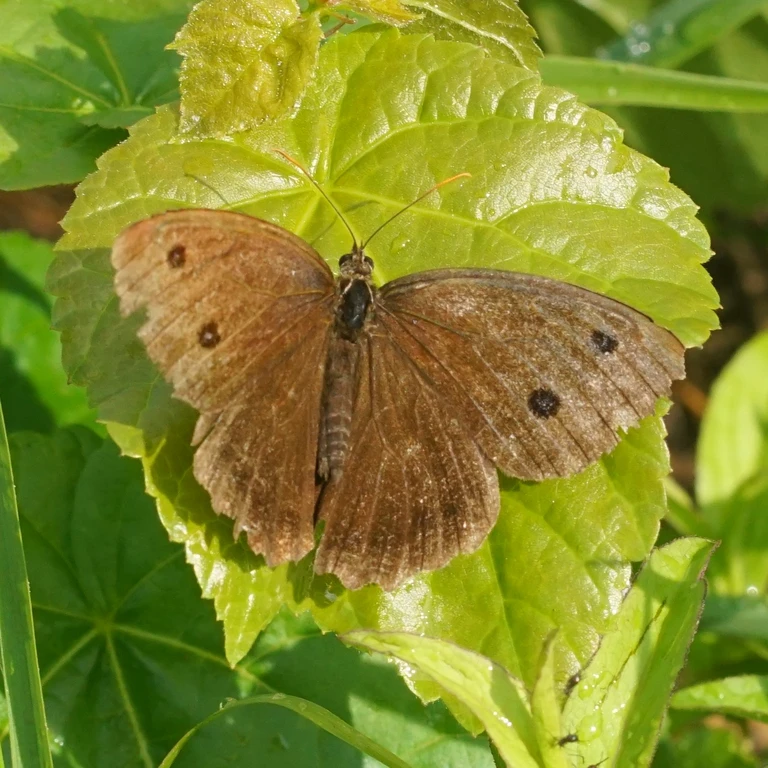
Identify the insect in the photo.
Minois dryas
